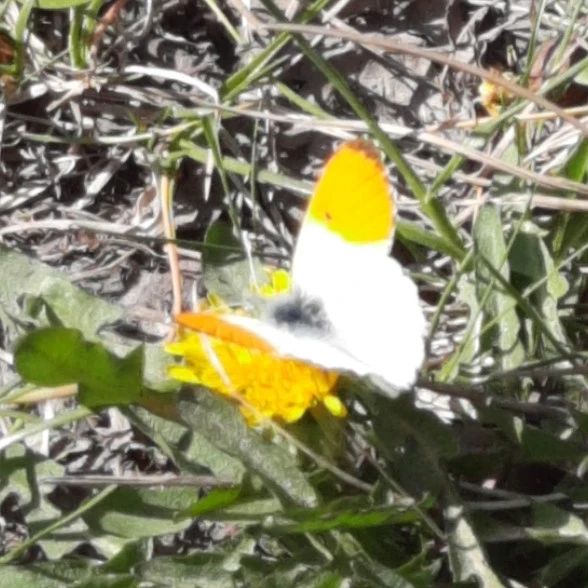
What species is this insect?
Anthocharis cardamines
